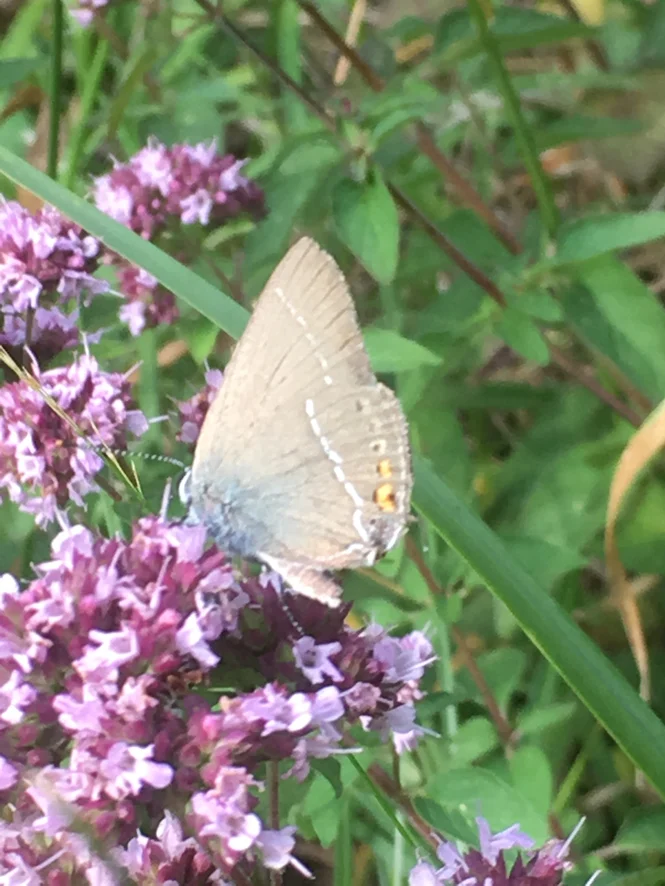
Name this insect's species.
Satyrium spini (also Tuttiola spini)
